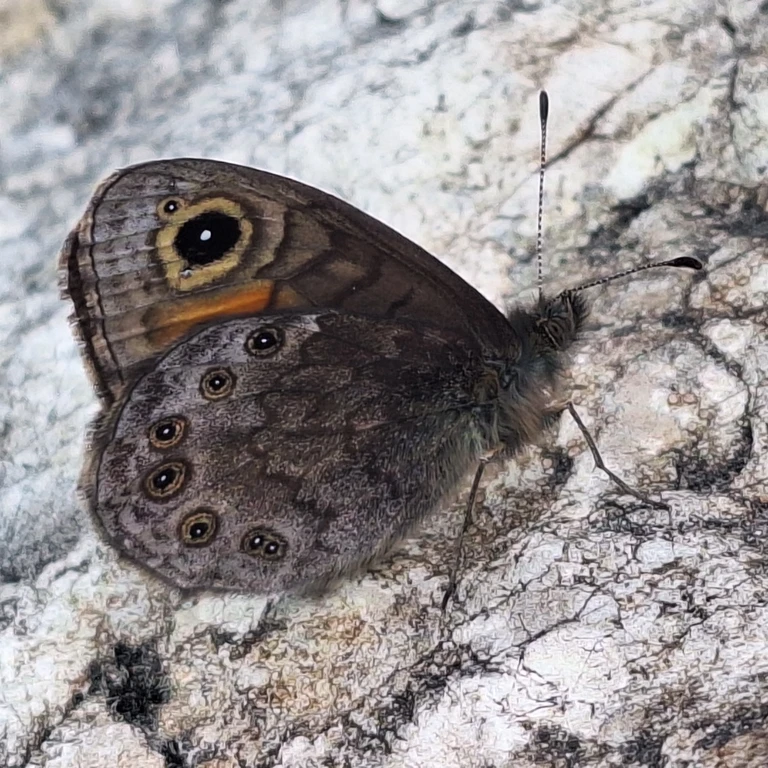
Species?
Lasiommata petropolitana (also Pararge petropolitana)
